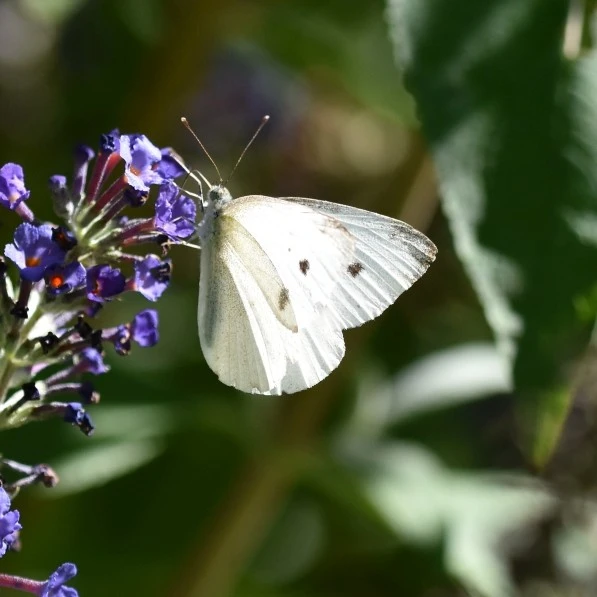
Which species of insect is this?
Pieris rapae
